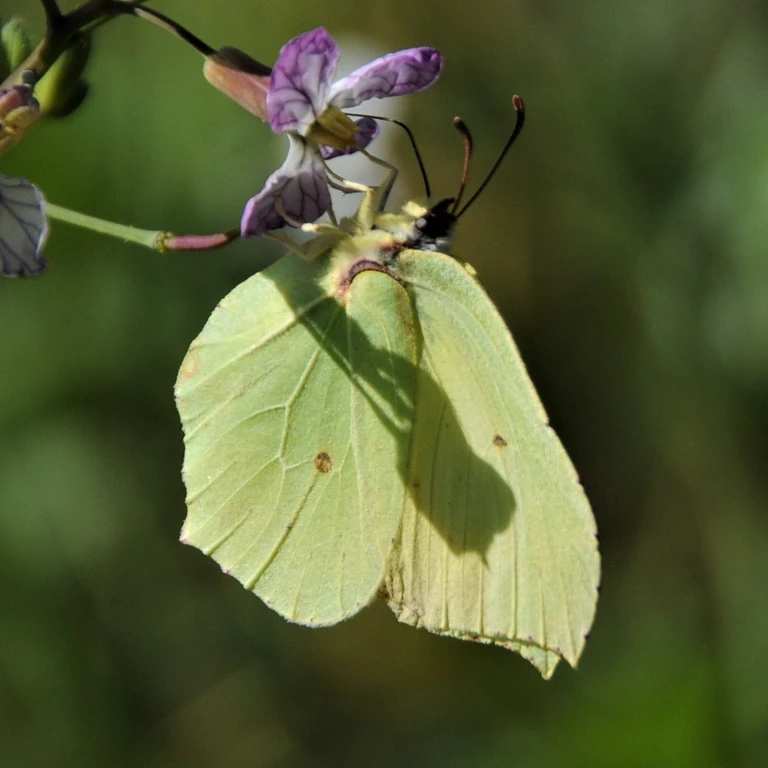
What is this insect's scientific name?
Gonepteryx rhamni
